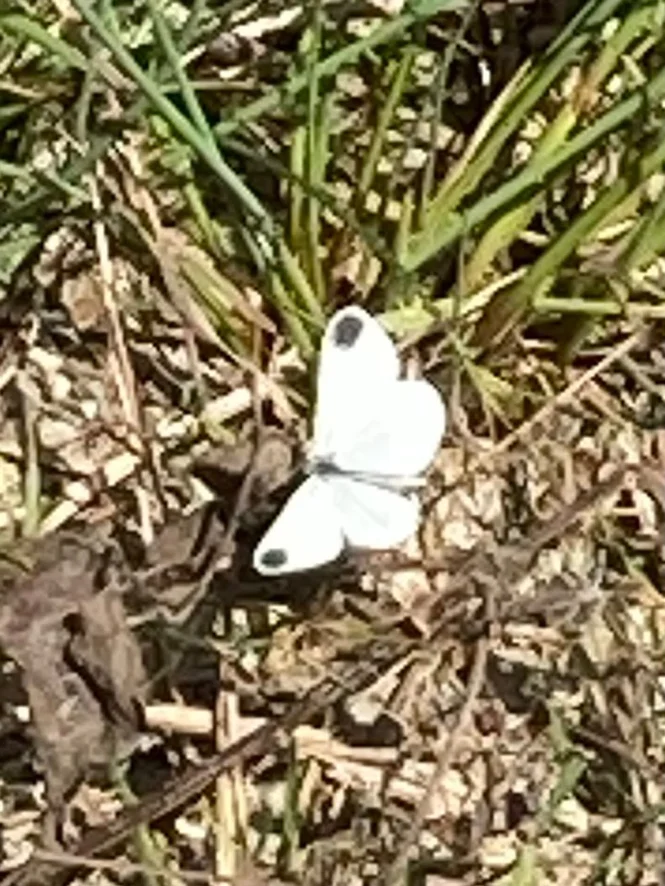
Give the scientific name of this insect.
Leptidea sinapis/juvernica
